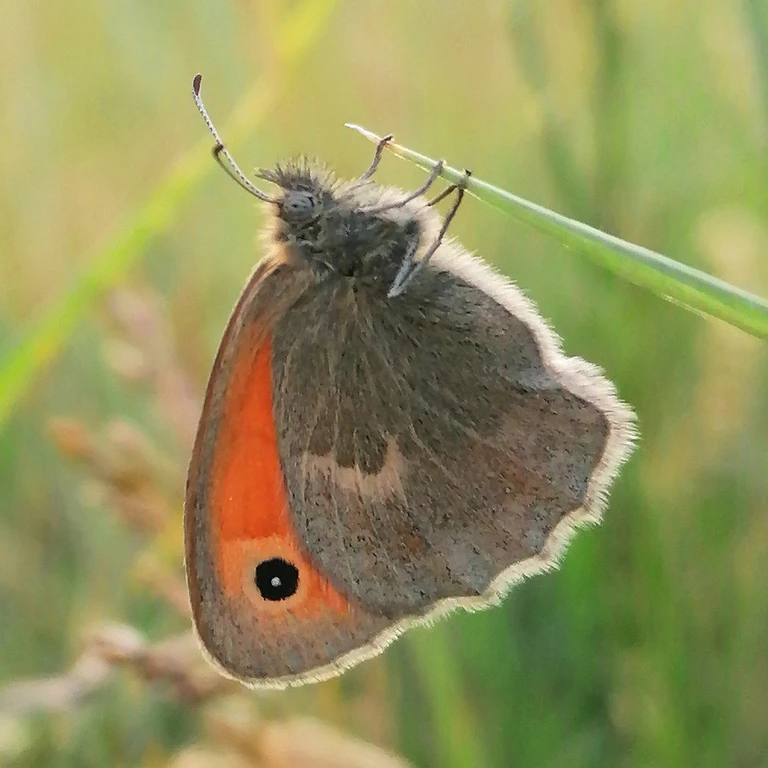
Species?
Coenonympha pamphilus
